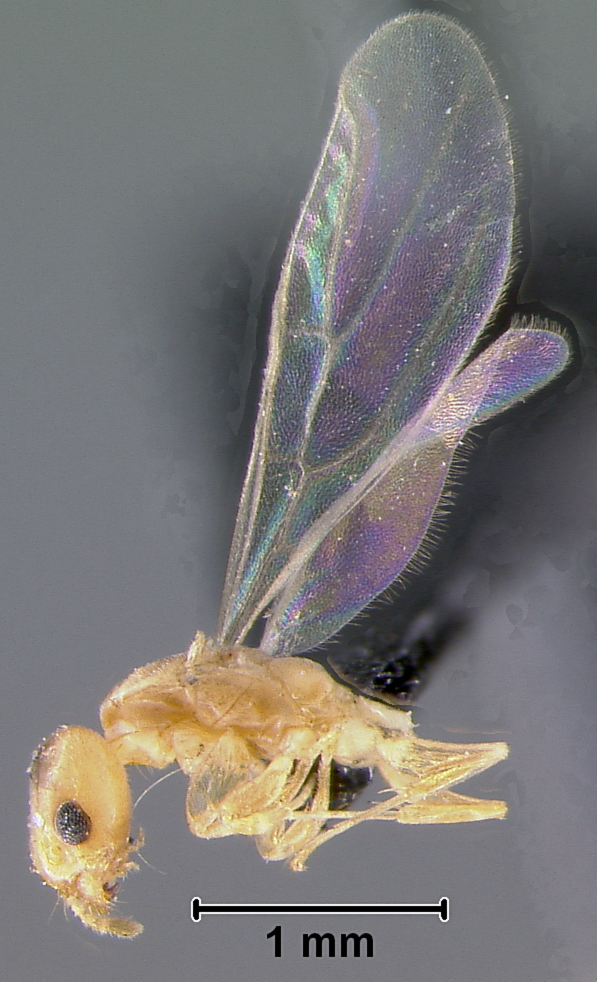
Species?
Aphomyrmex emeryi
